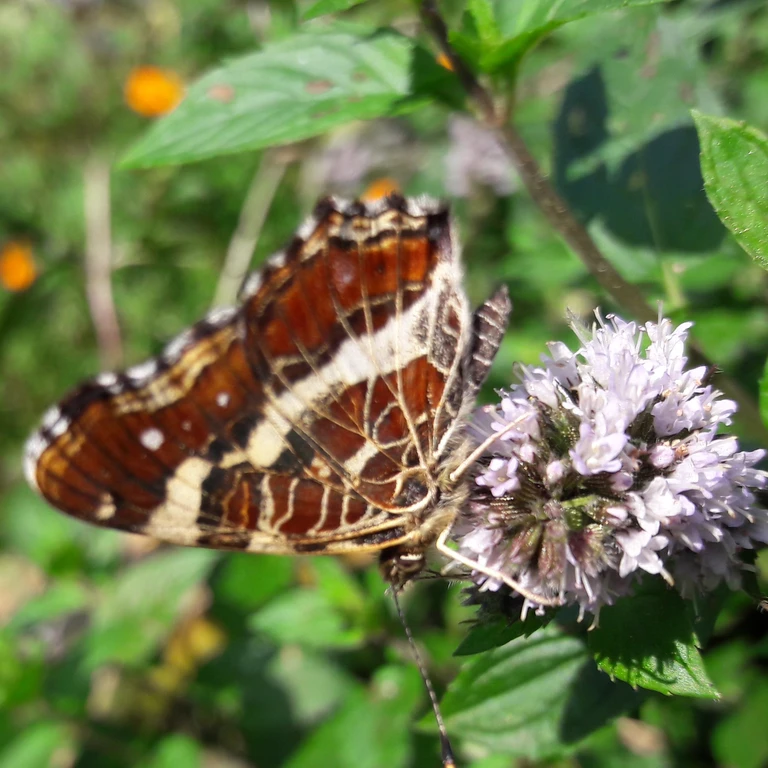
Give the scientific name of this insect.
Araschnia levana
